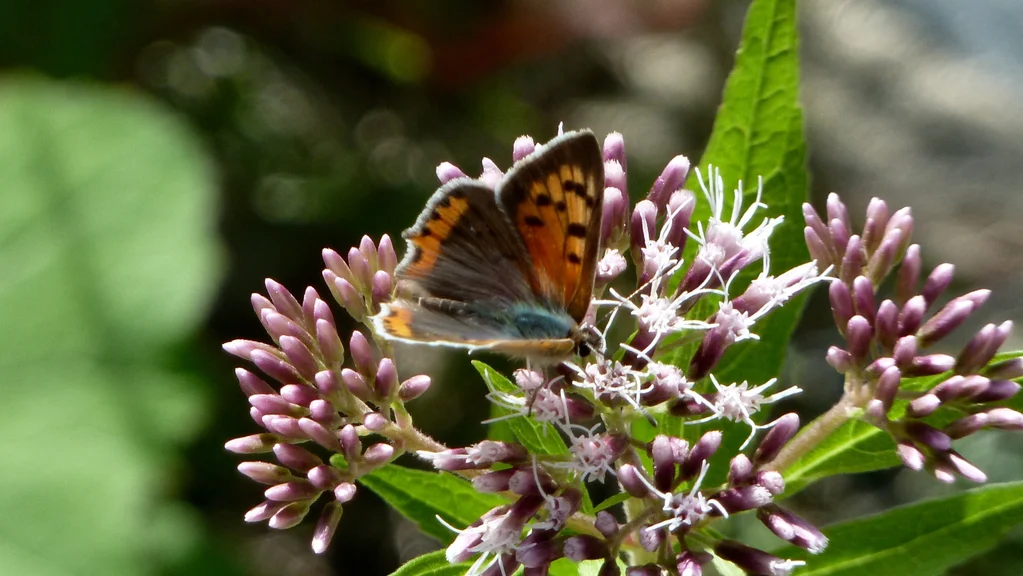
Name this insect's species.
Lycaena phlaeas
